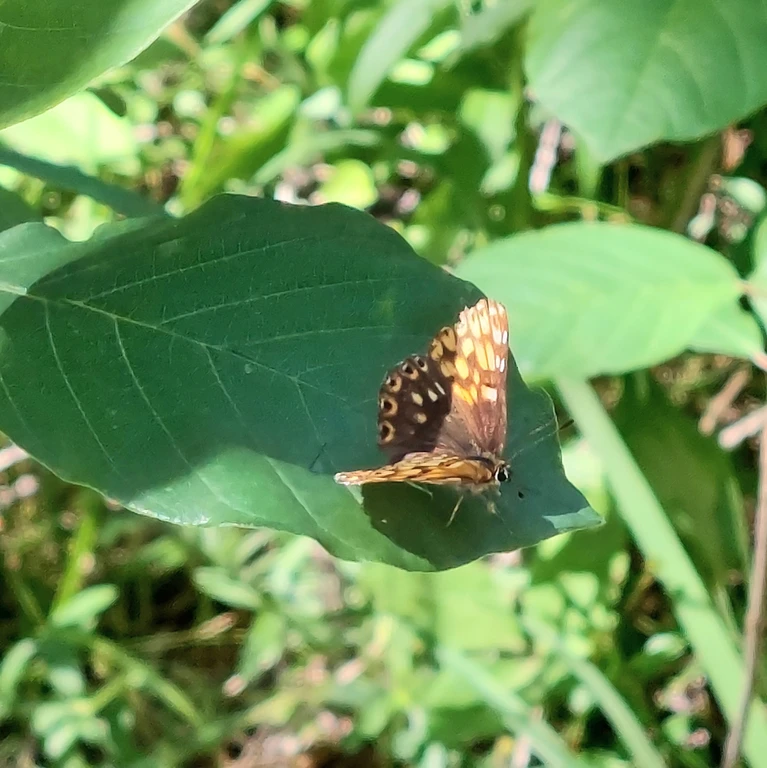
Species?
Hamearis lucina
